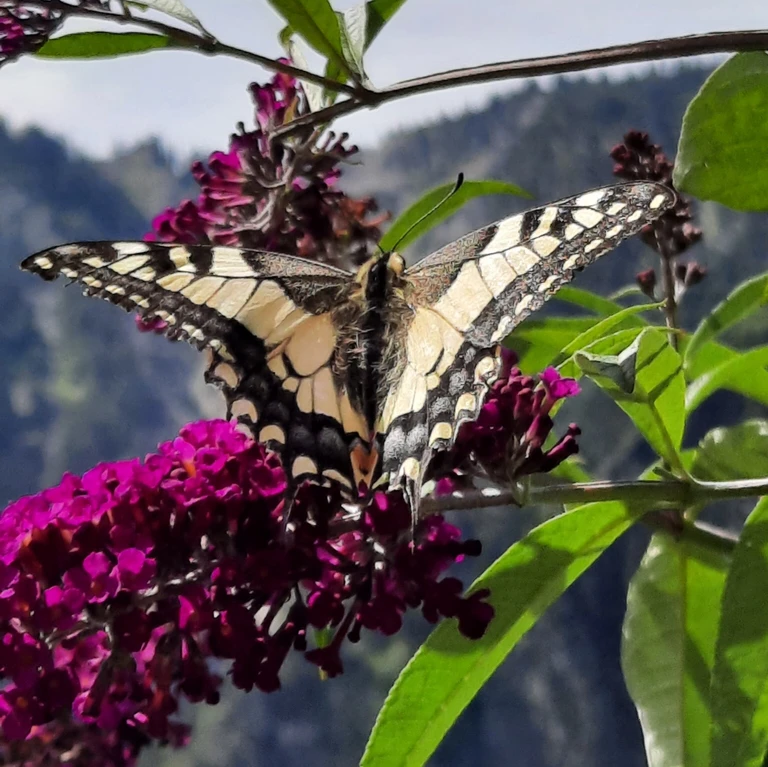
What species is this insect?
Papilio machaon
